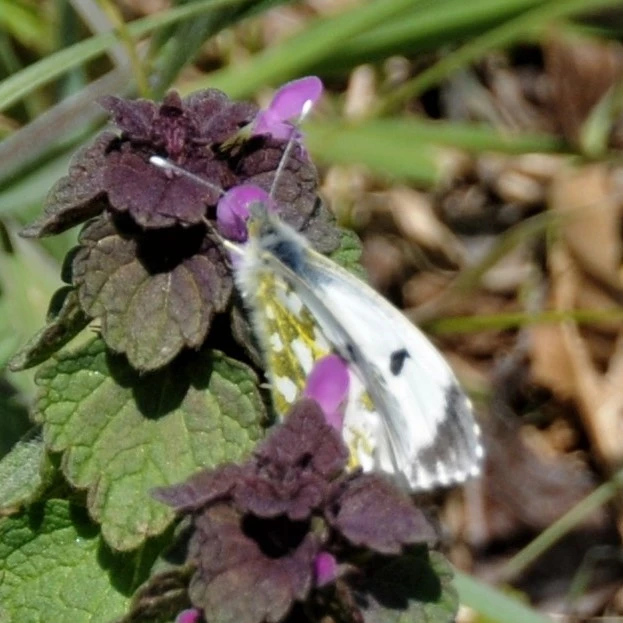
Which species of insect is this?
Anthocharis cardamines
